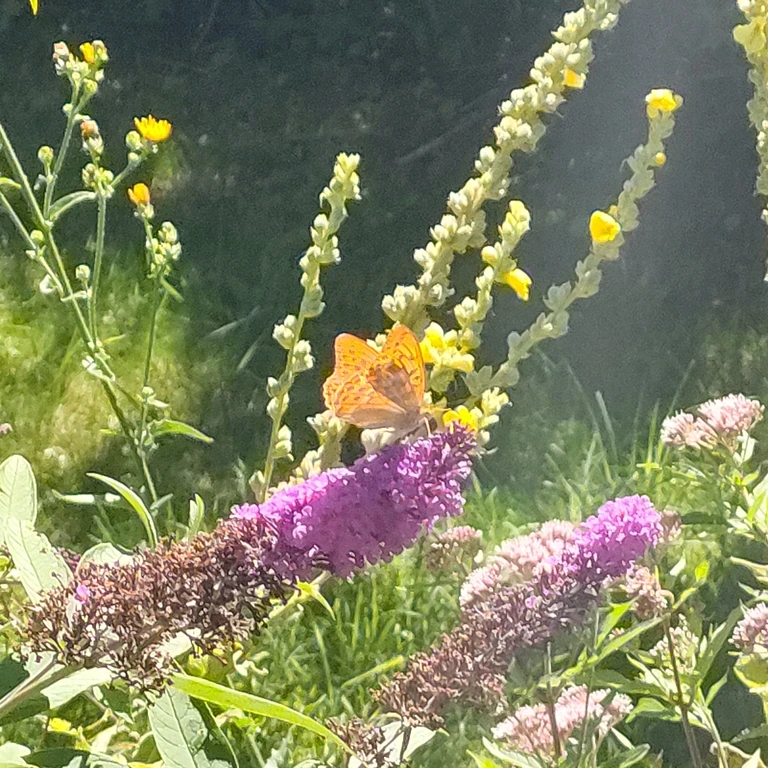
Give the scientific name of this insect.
Argynnis paphia
